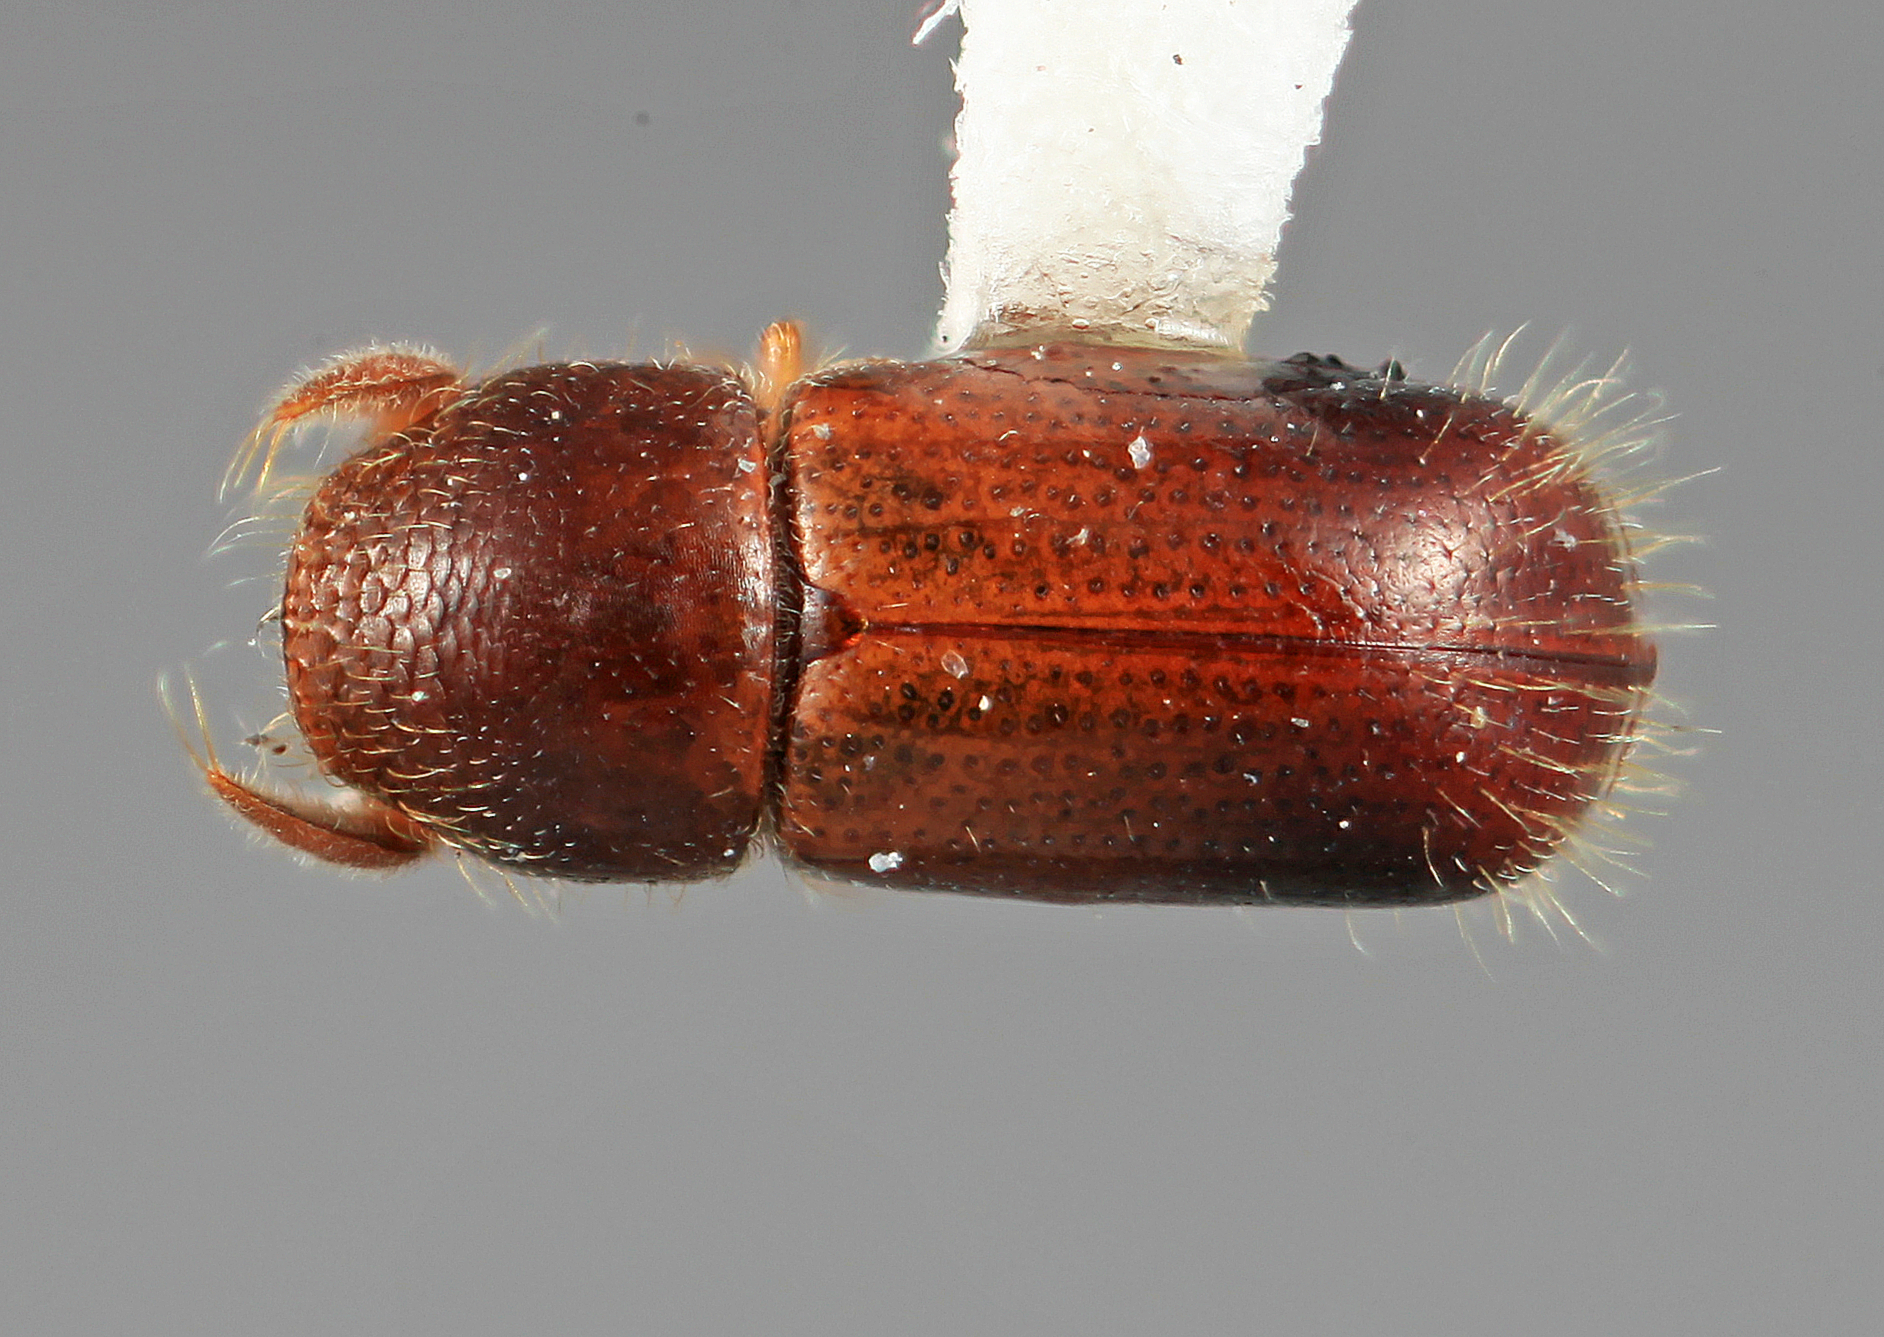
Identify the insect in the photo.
Corthyloxiphus antennatum
